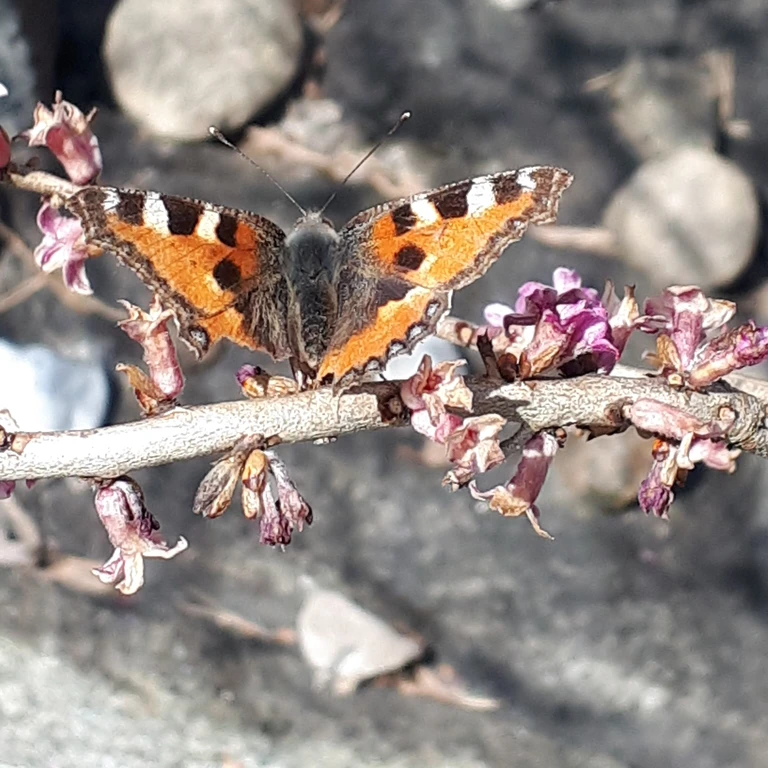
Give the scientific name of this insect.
Aglais urticae
